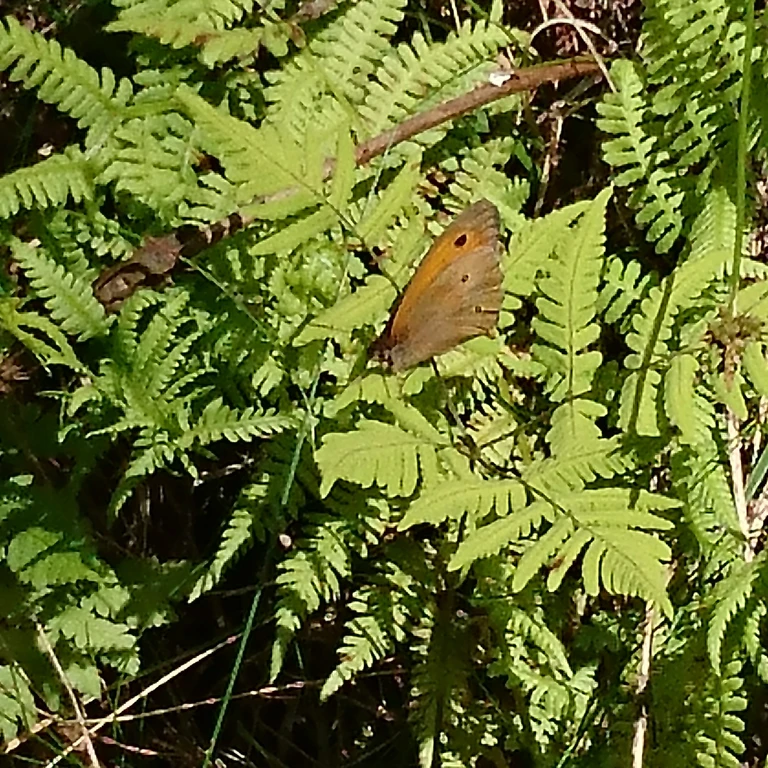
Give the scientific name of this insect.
Maniola jurtina
